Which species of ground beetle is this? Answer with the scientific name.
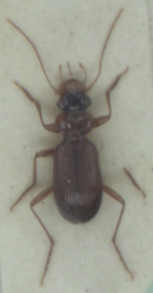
Leistus terminatus
